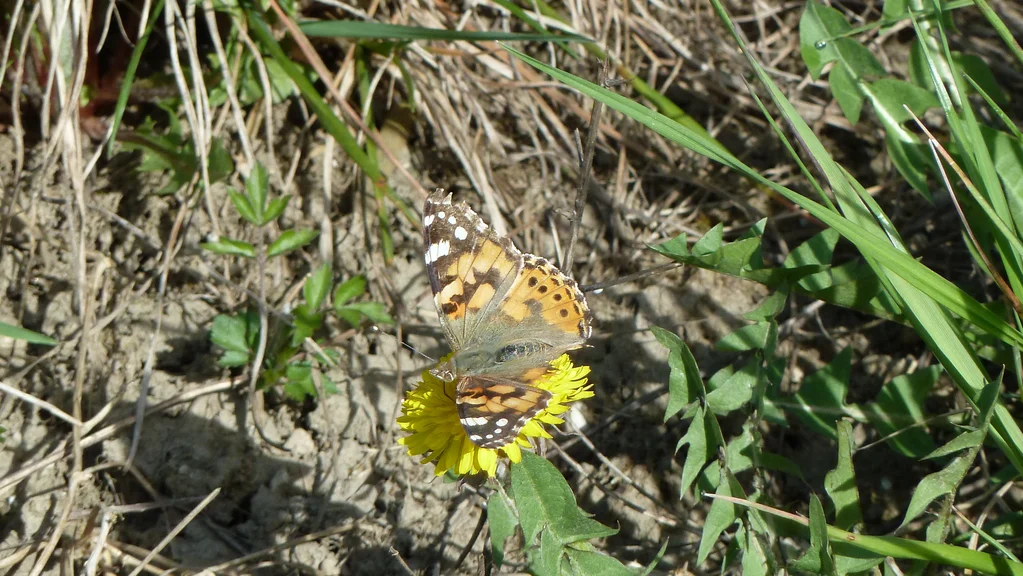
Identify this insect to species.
Vanessa cardui
